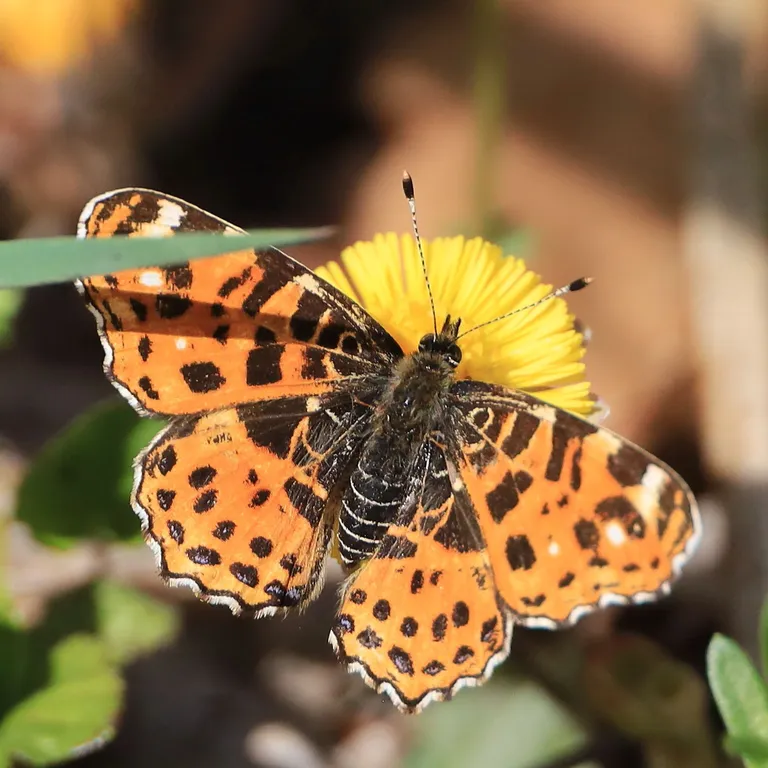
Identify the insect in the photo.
Araschnia levana
